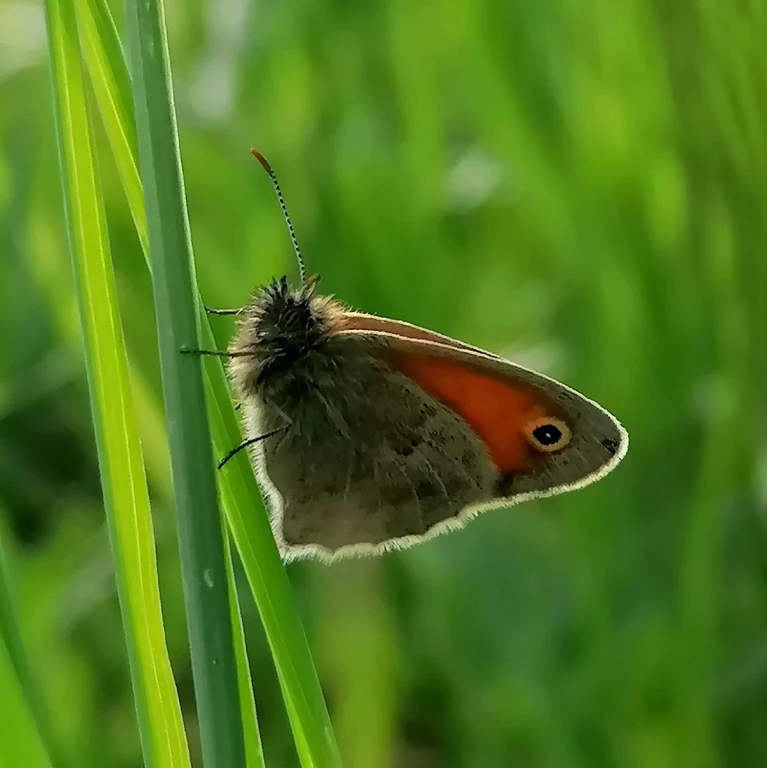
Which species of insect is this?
Coenonympha pamphilus
